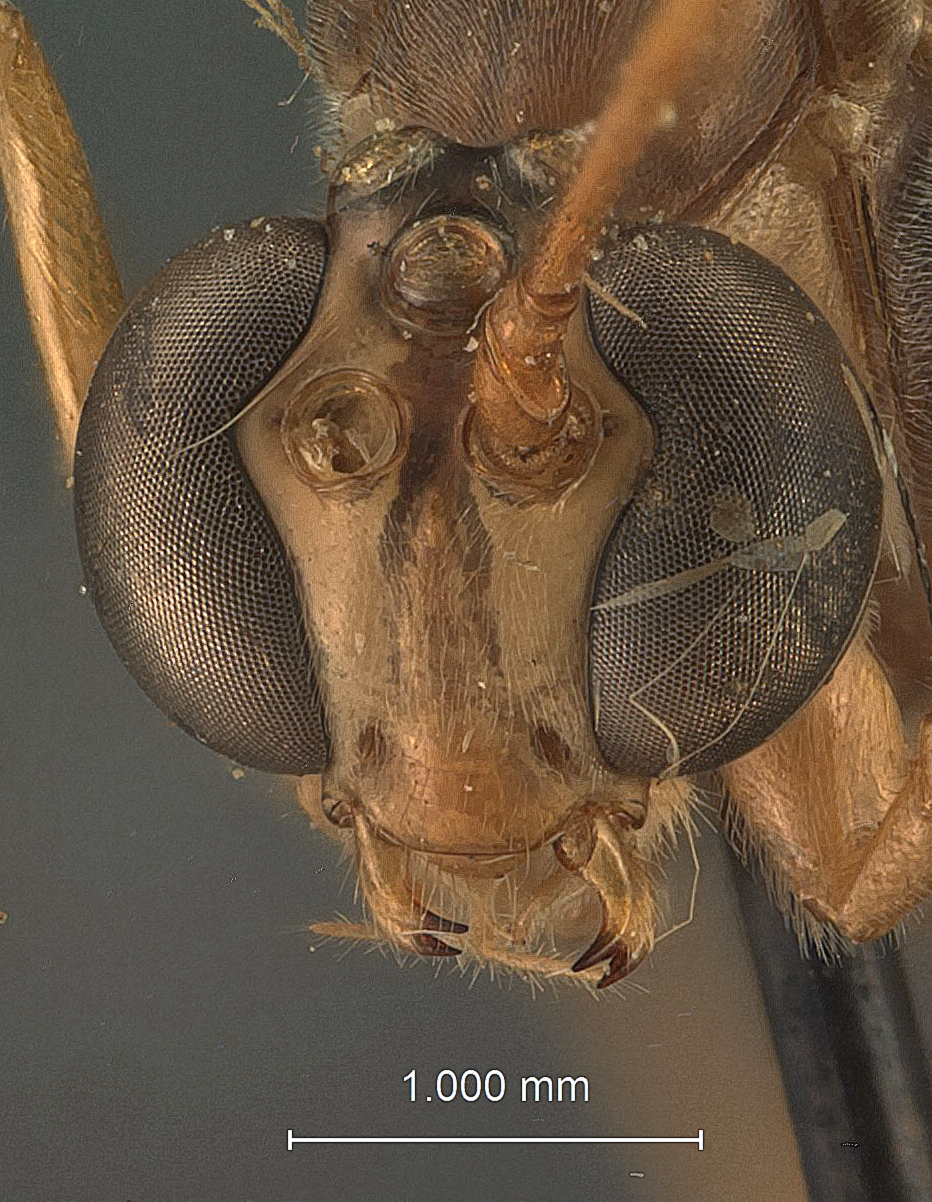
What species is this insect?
Enicospilus bakerielli
